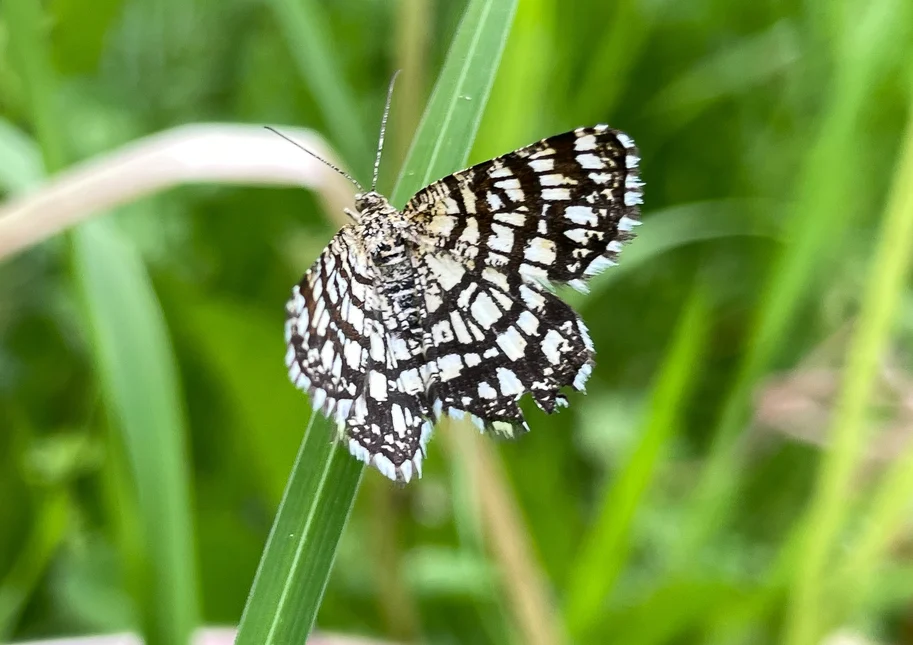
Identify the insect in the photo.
Chiasmia clathrata
